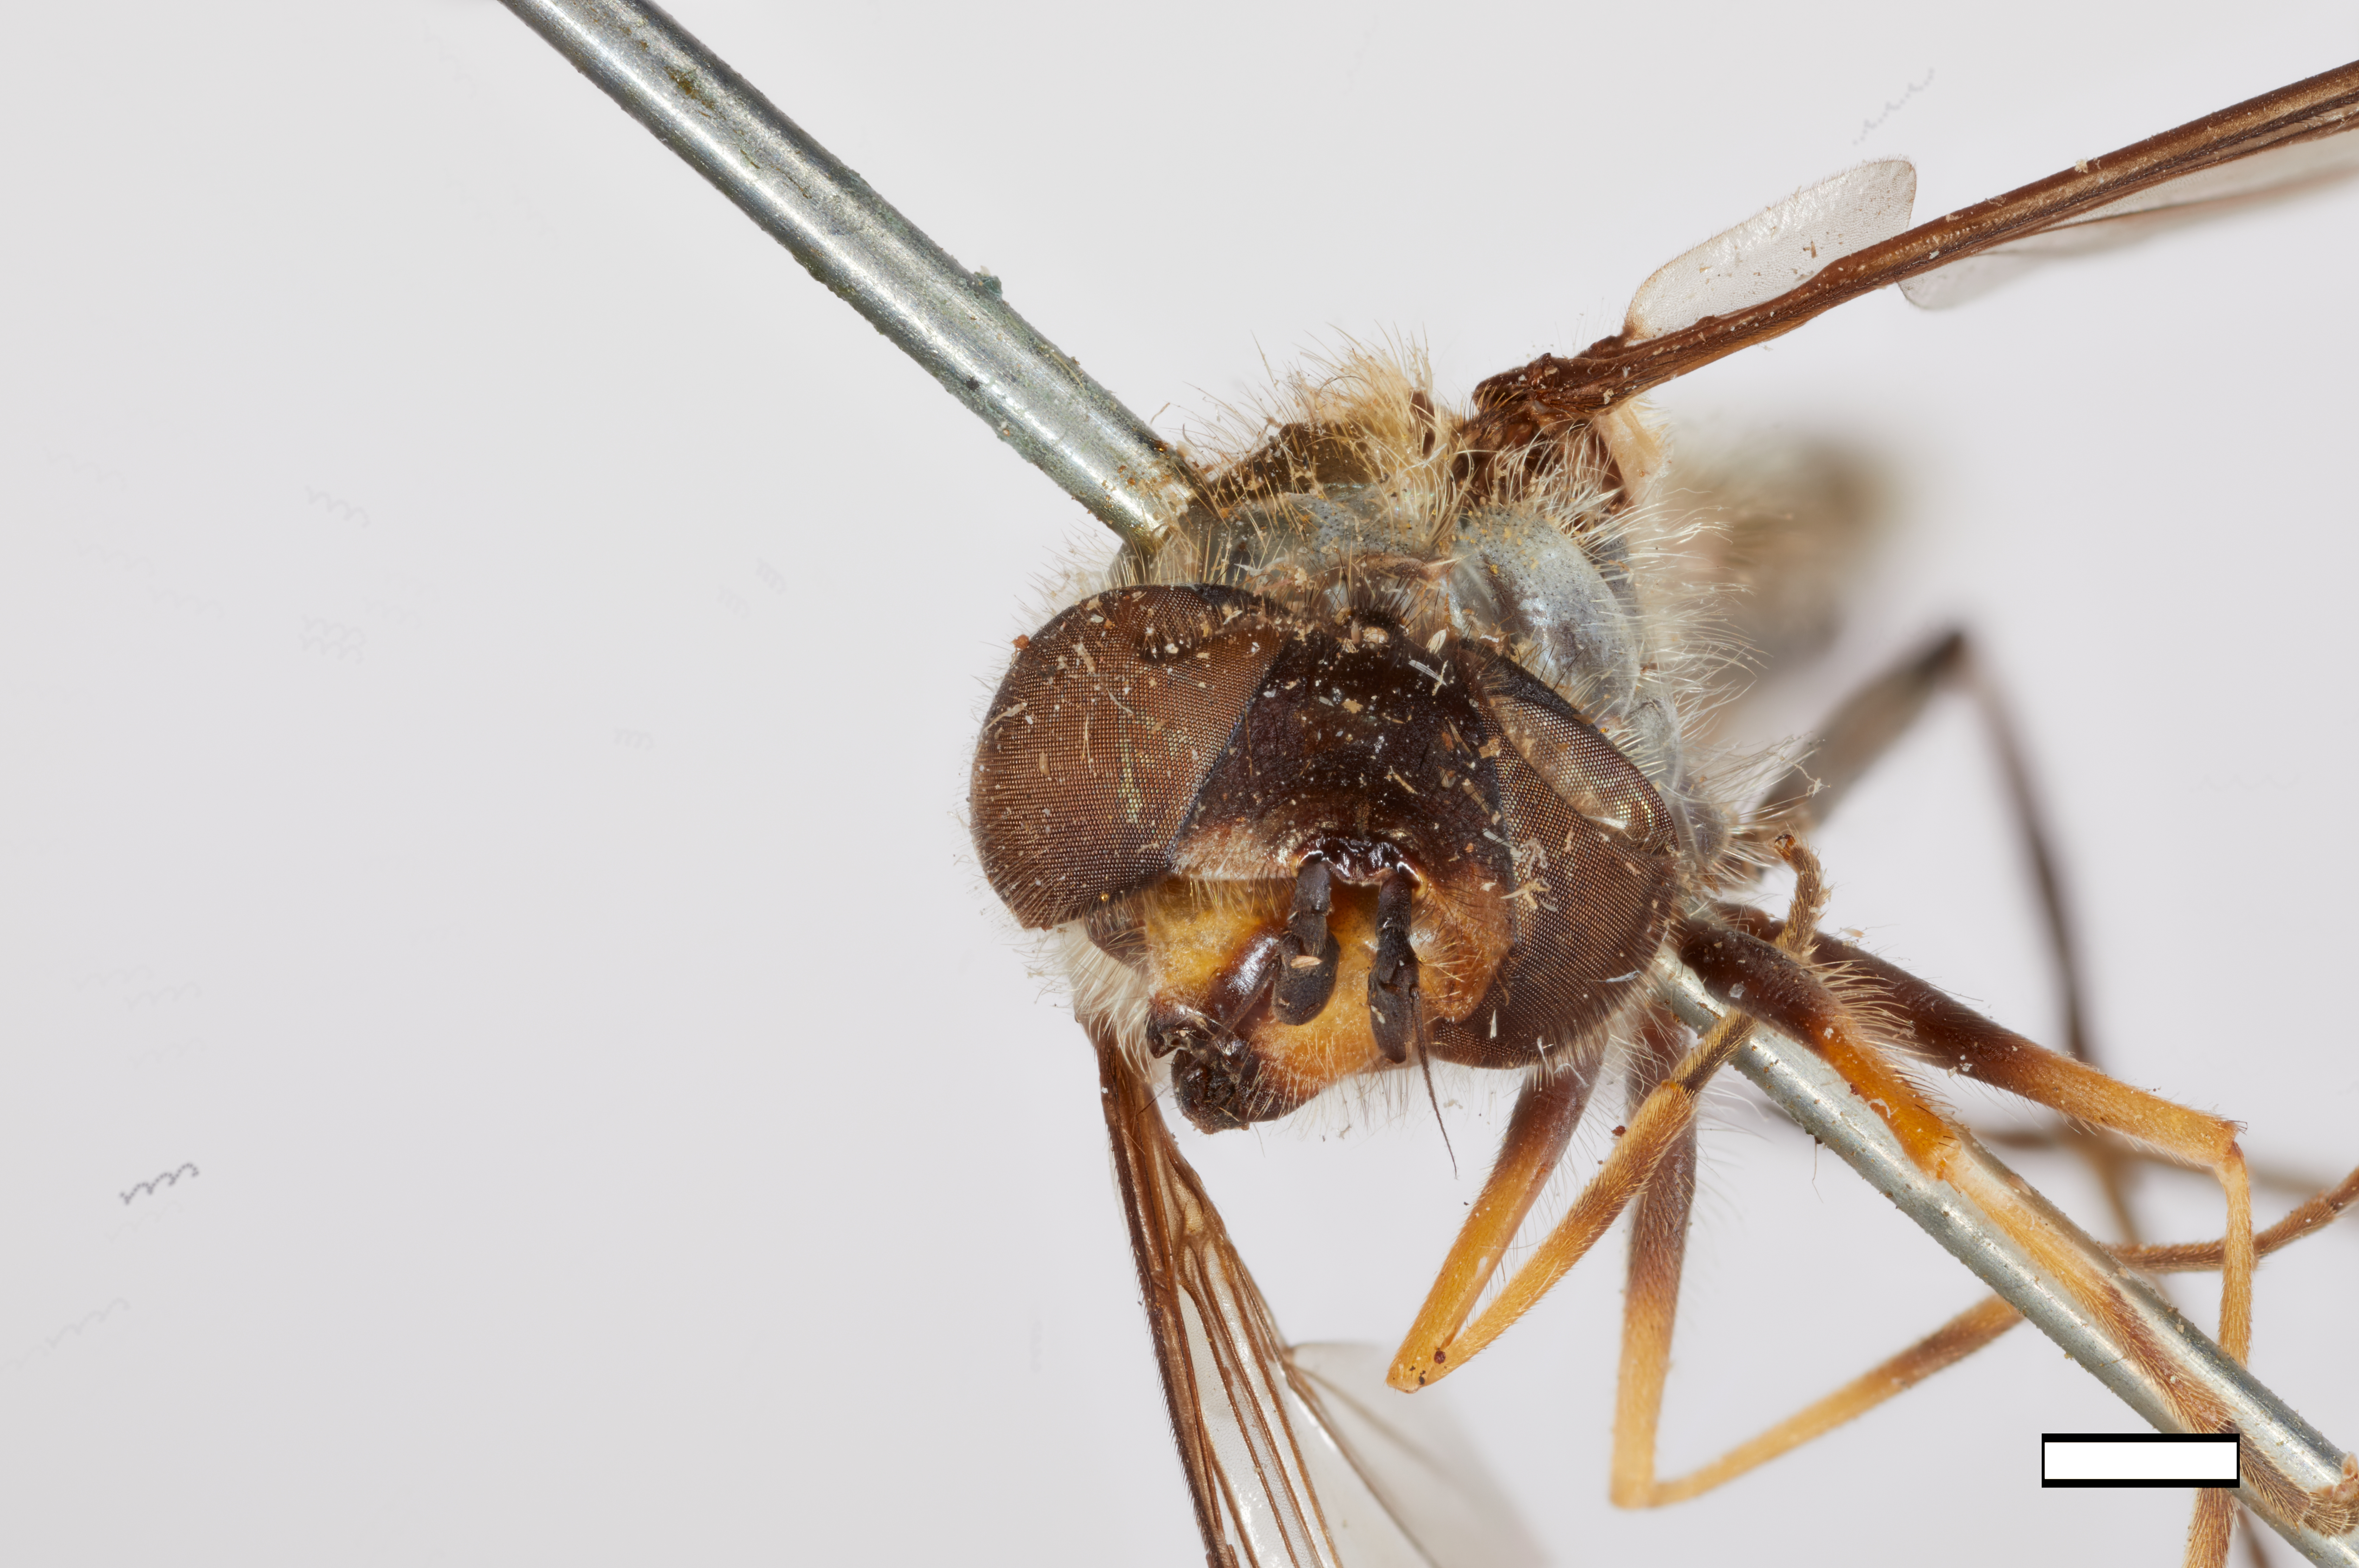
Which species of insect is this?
Syrphus velutinus
